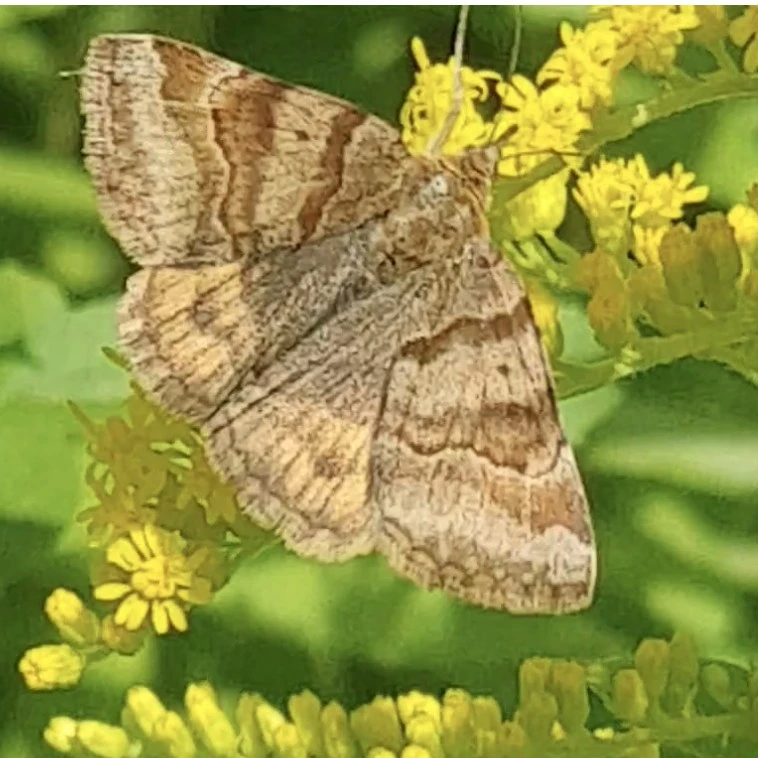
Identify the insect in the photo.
Euclidia glyphica
